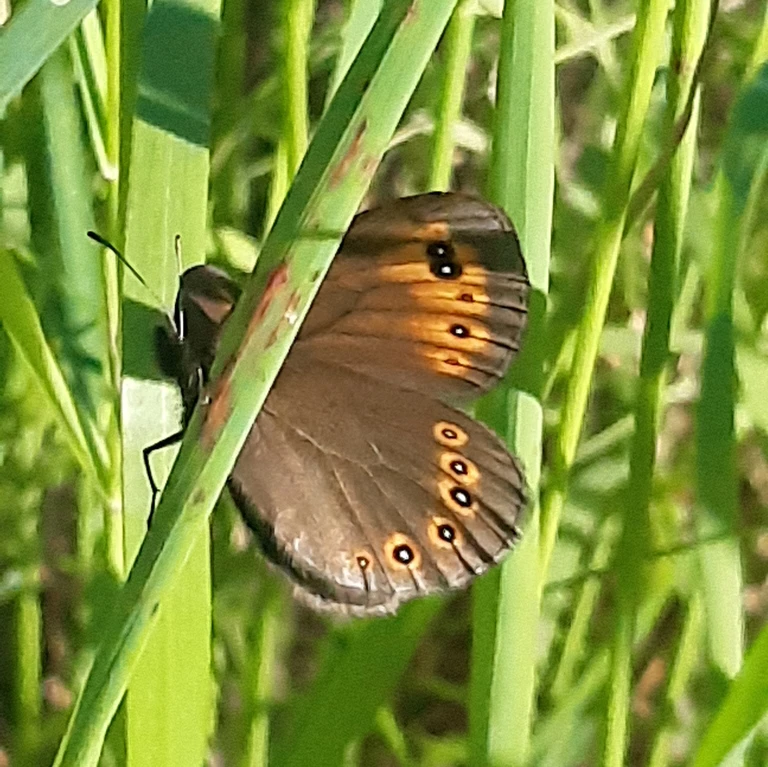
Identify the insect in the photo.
Erebia medusa
